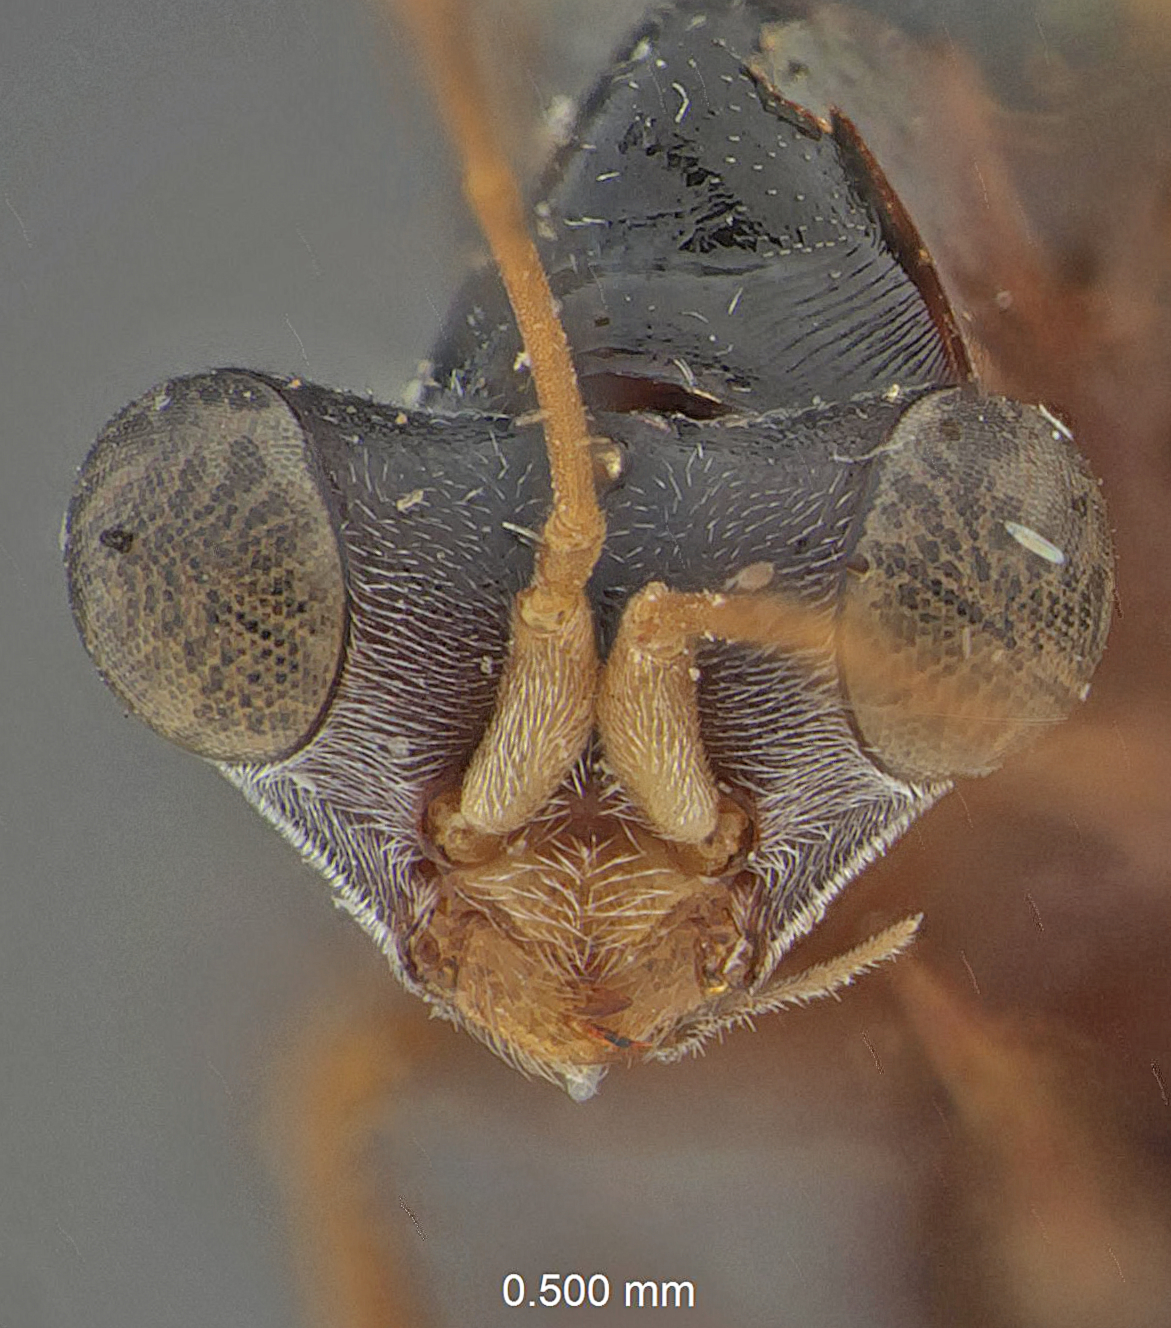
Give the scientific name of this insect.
Dryinus ormenidis
